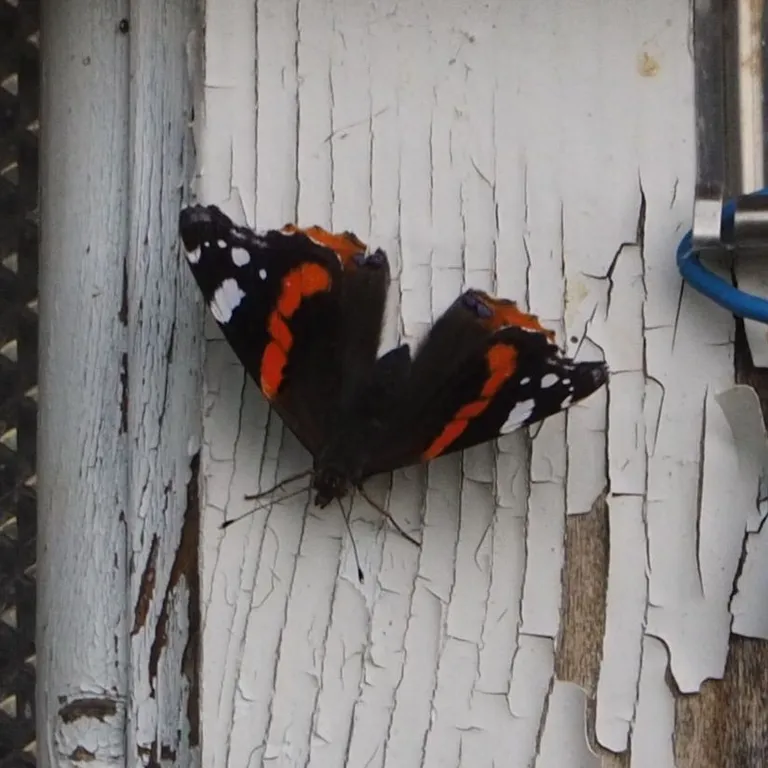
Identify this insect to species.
Vanessa atalanta
